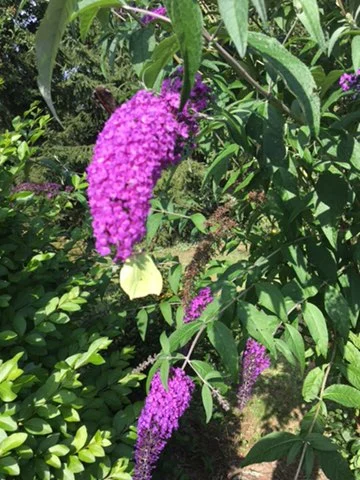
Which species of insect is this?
Gonepteryx rhamni
